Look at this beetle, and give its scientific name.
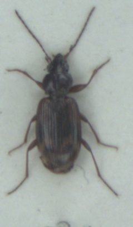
Bembidion dentellum
